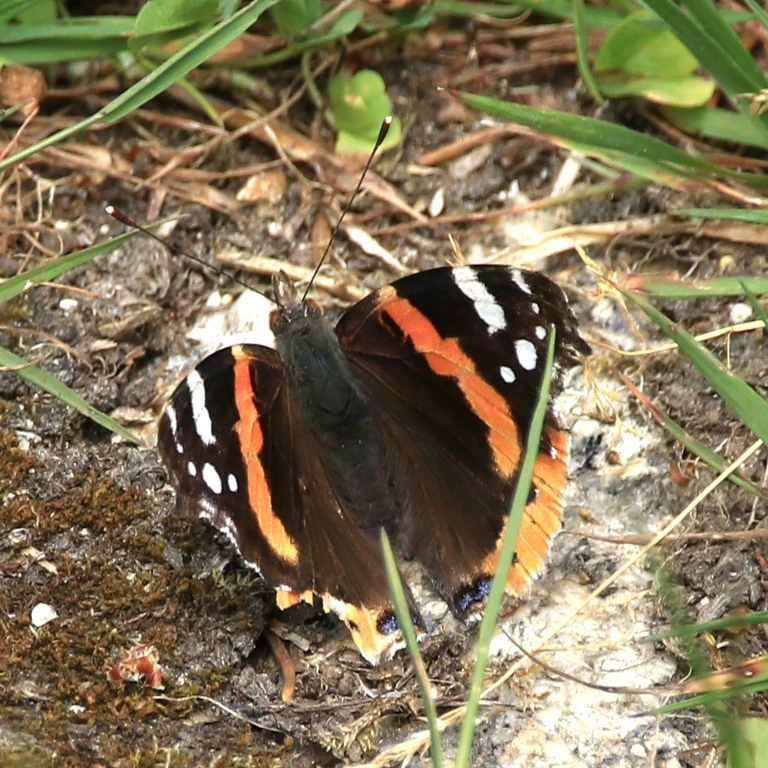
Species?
Vanessa atalanta
